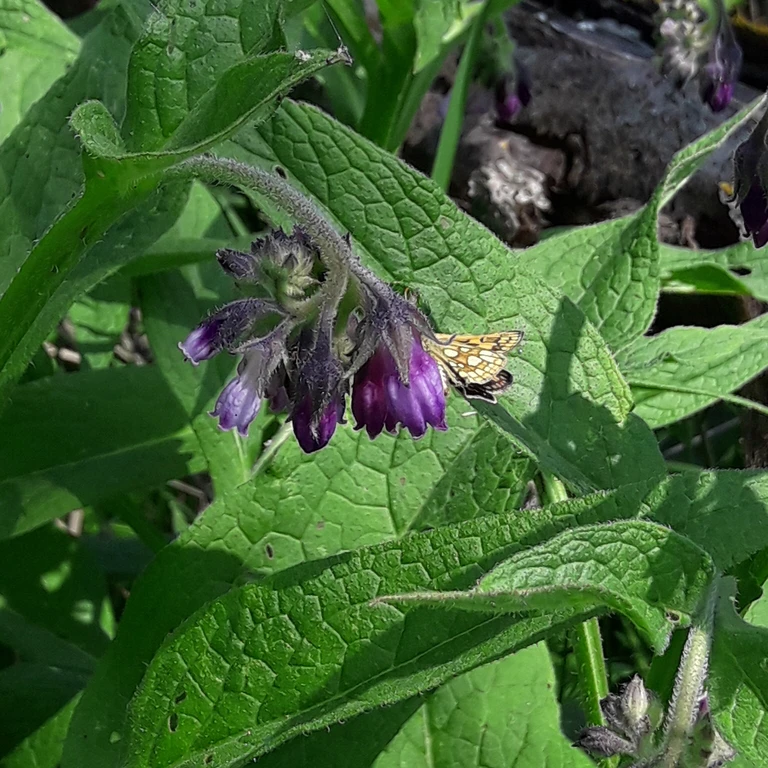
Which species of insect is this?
Carterocephalus palaemon
